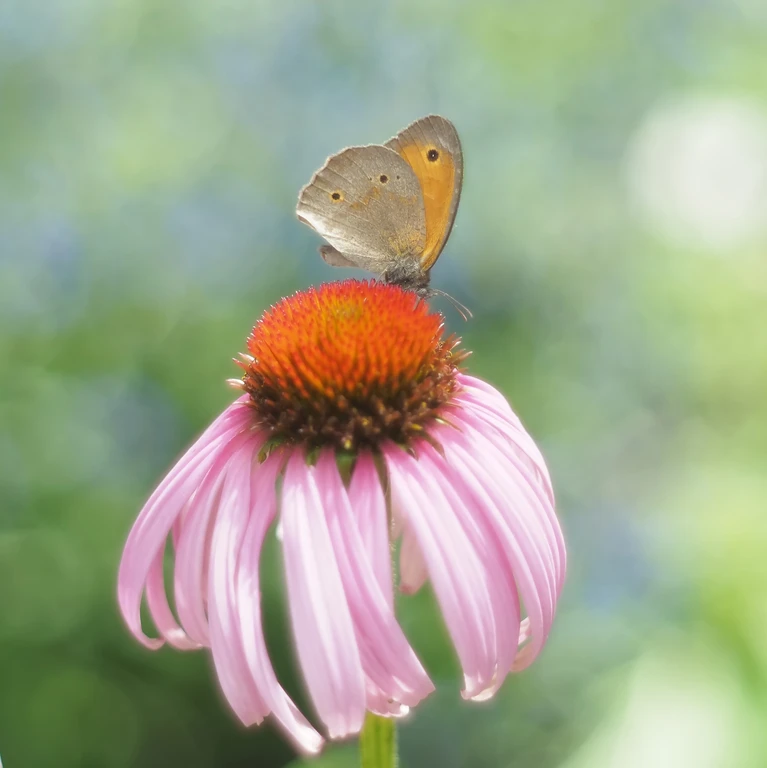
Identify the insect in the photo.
Maniola jurtina
